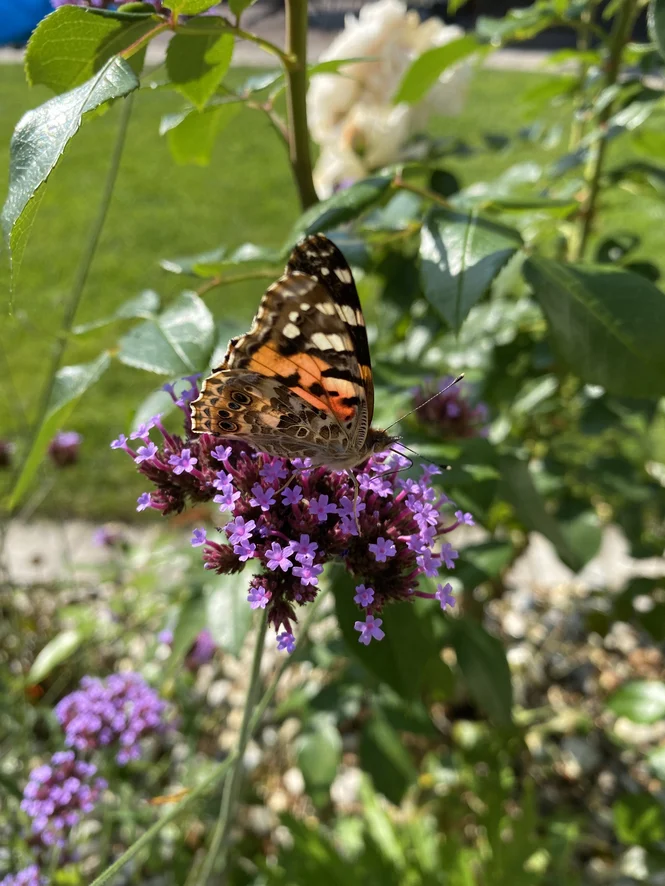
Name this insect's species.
Vanessa cardui
